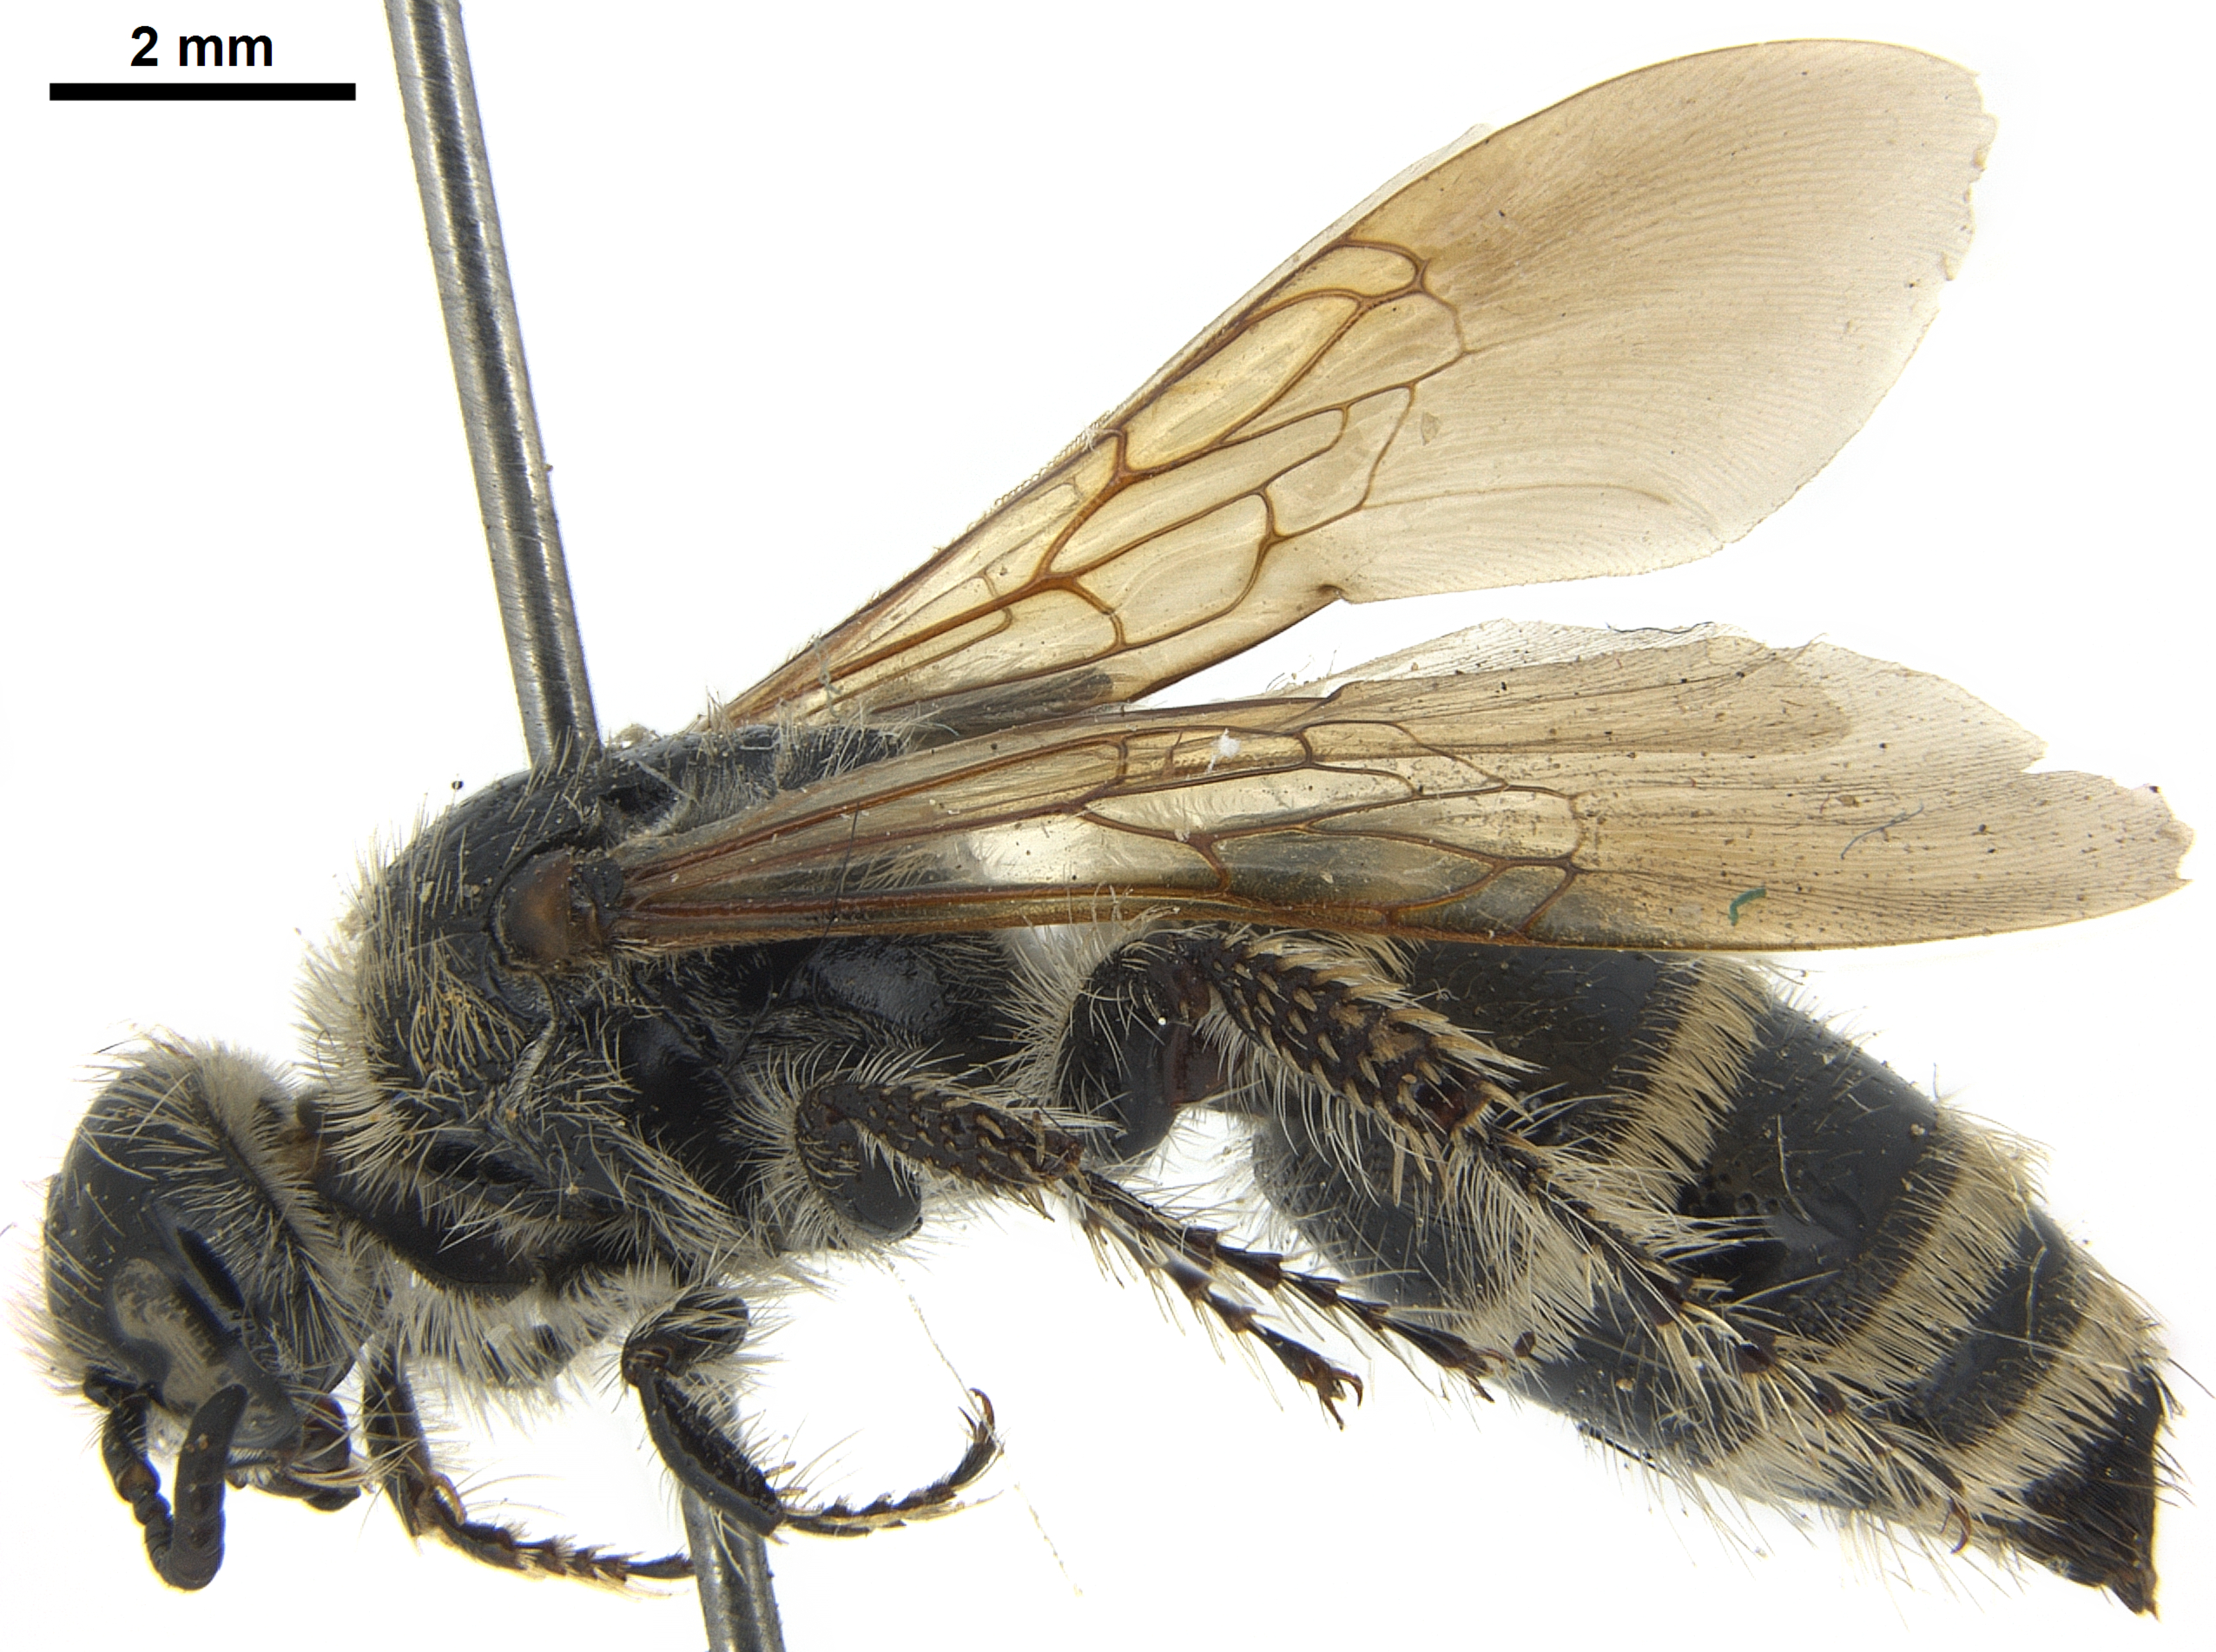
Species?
Micromeriella hyalina
